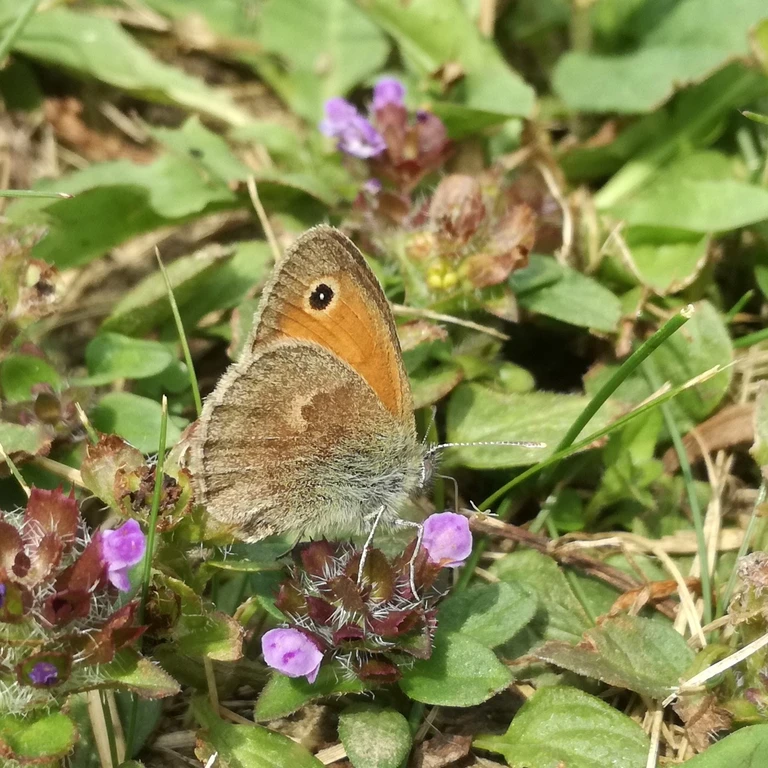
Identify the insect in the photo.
Coenonympha pamphilus
